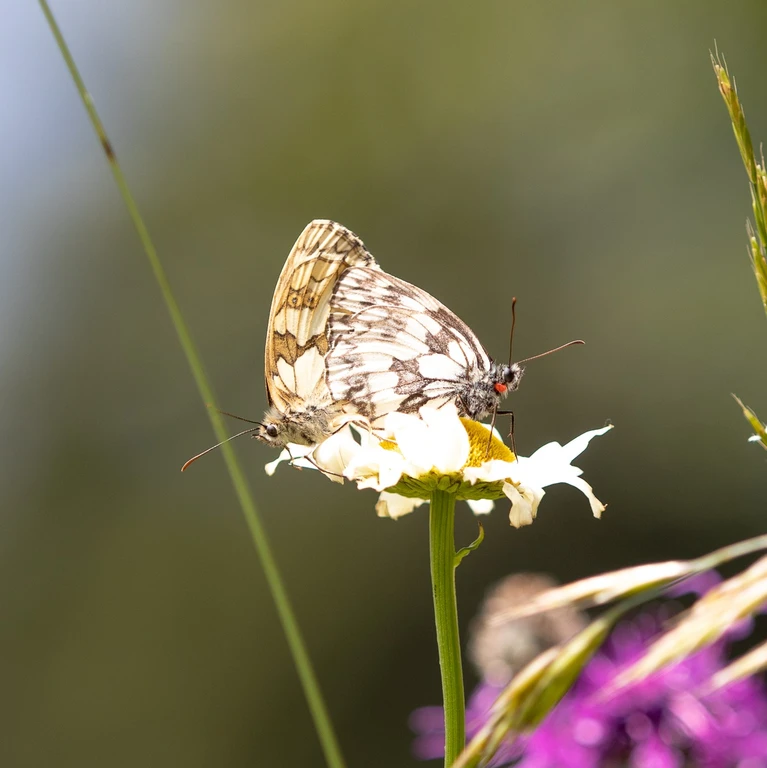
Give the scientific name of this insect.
Melanargia galathea
